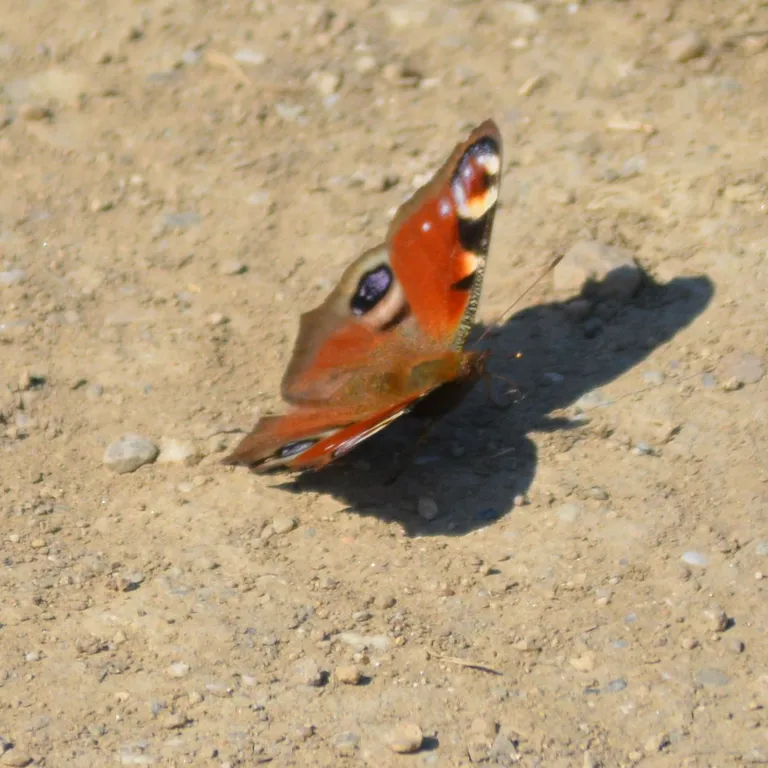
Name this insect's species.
Aglais io
